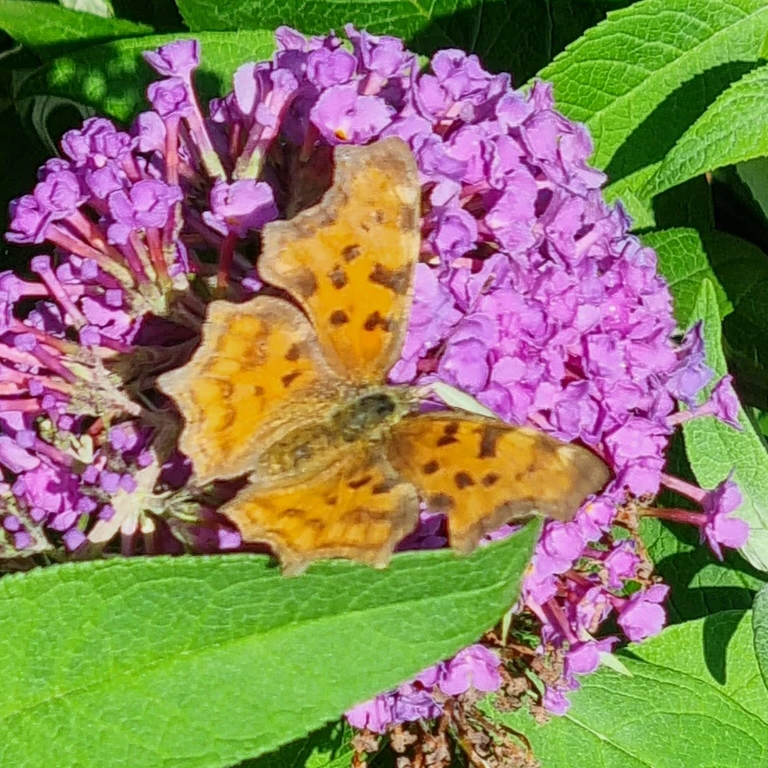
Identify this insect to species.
Polygonia c-album
